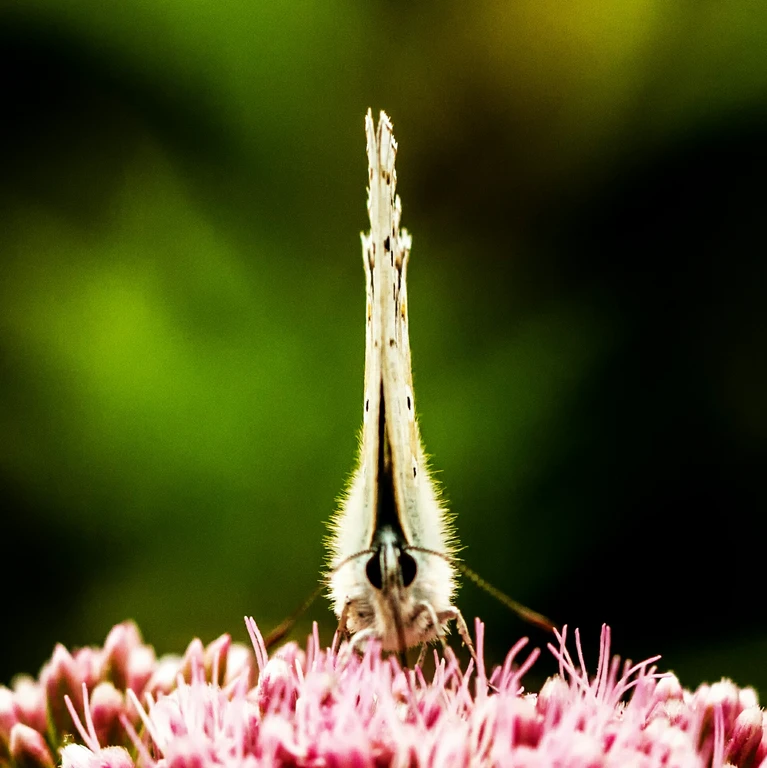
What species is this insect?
Lysandra coridon
